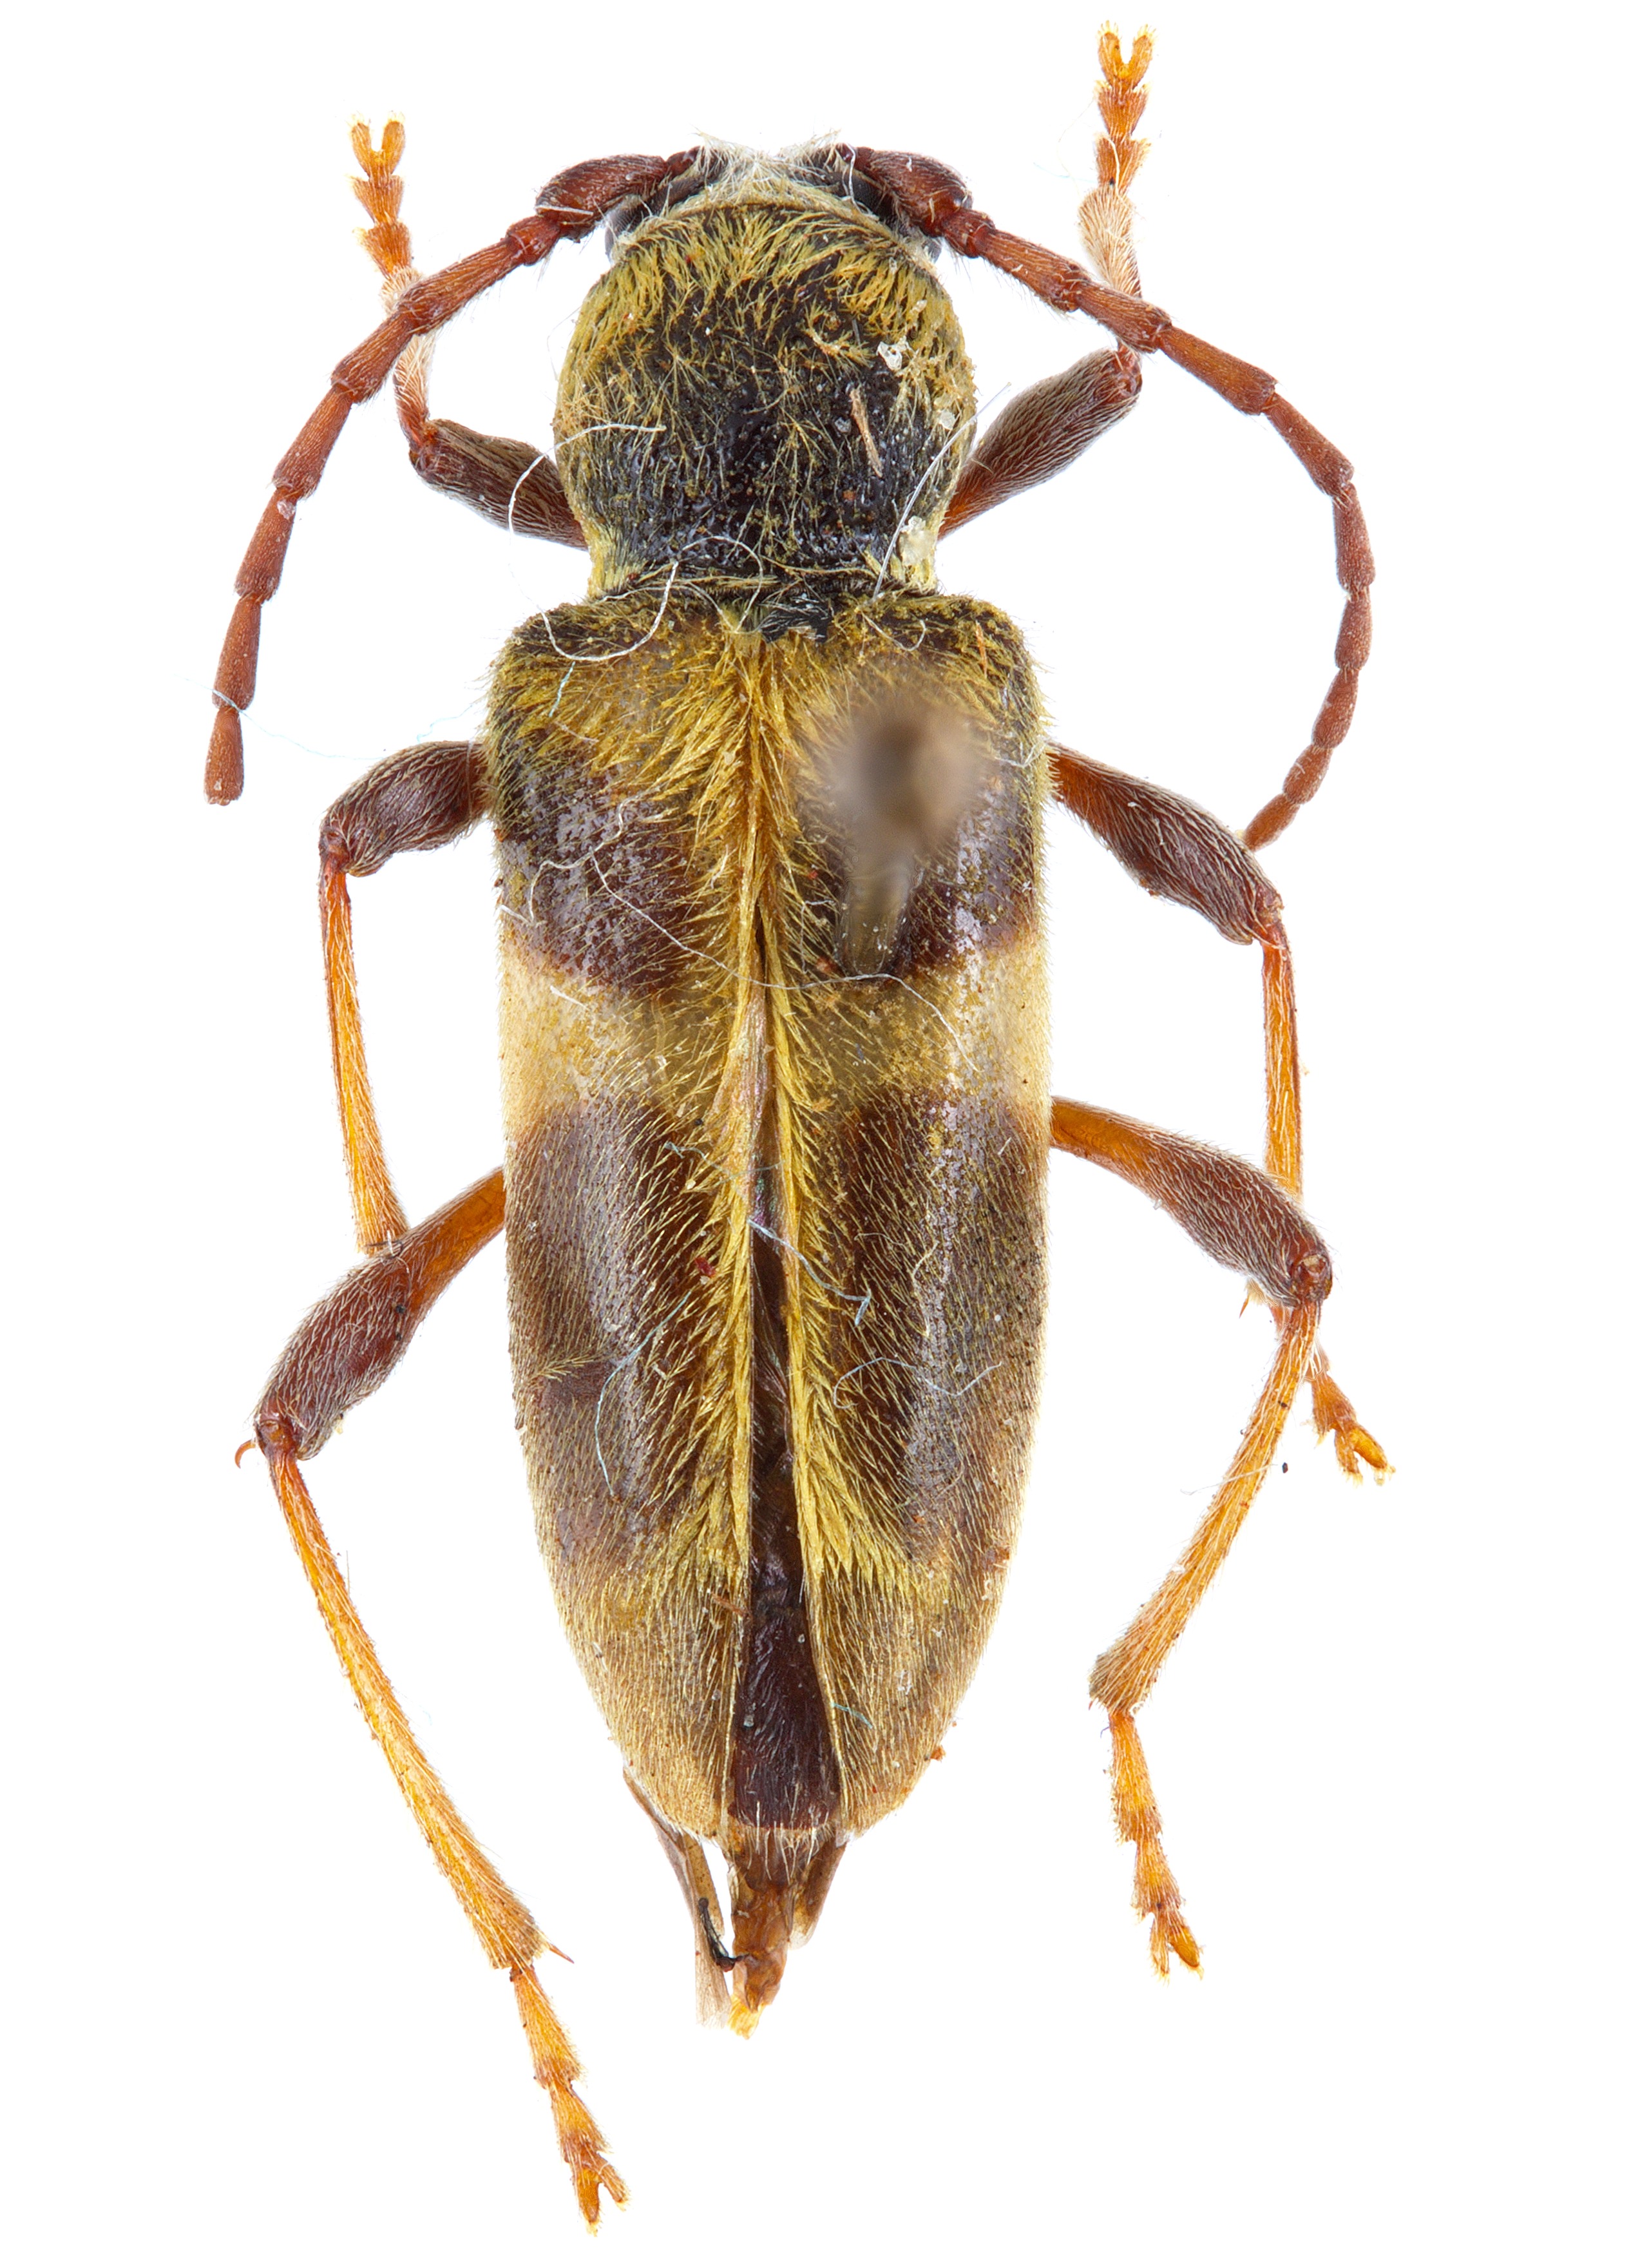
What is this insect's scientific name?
Triodoclytus lanifer
